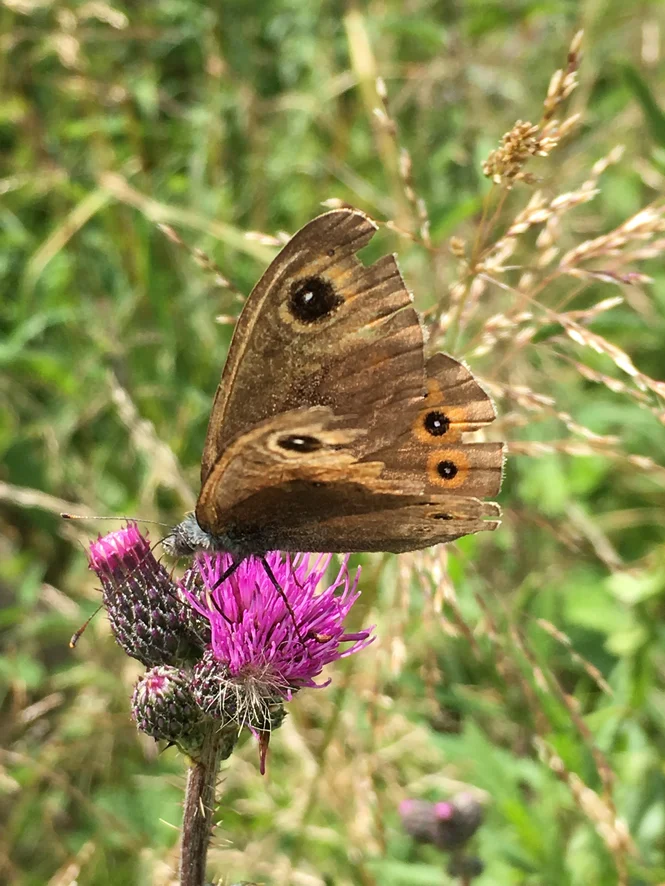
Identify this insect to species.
Lasiommata maera (also Pararge maera)
